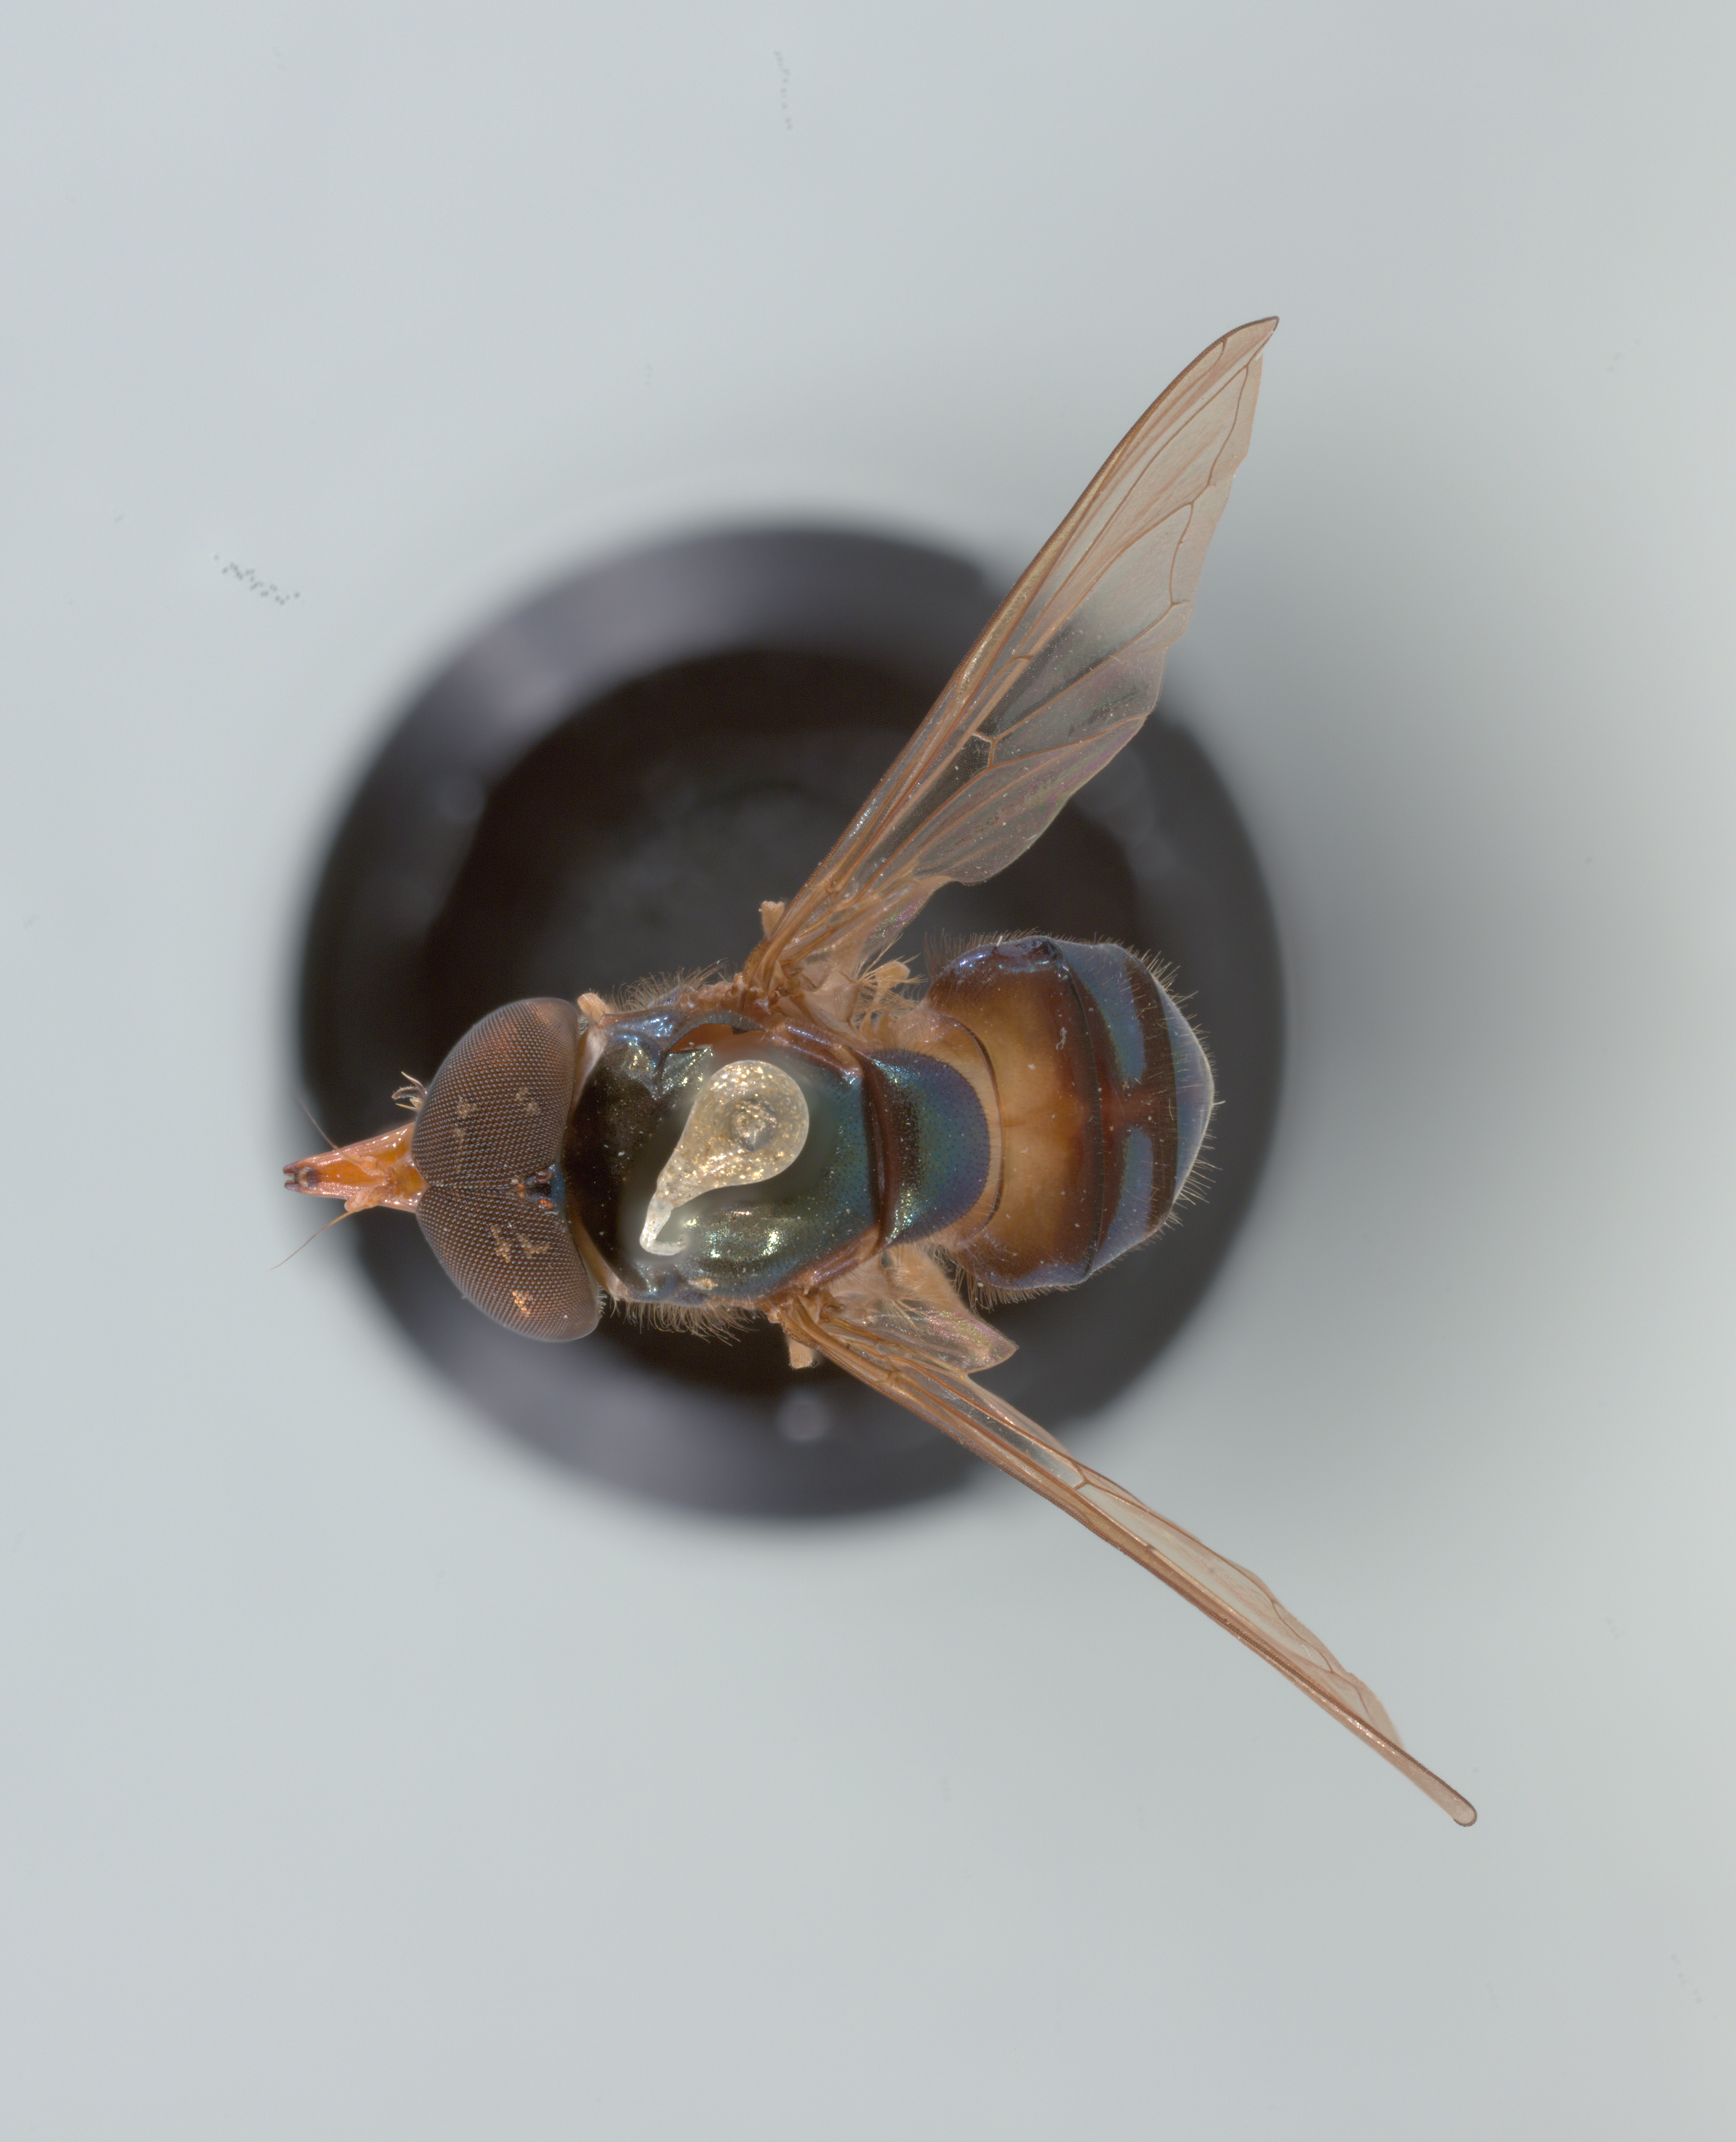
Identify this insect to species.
Rhingia caerulescens
